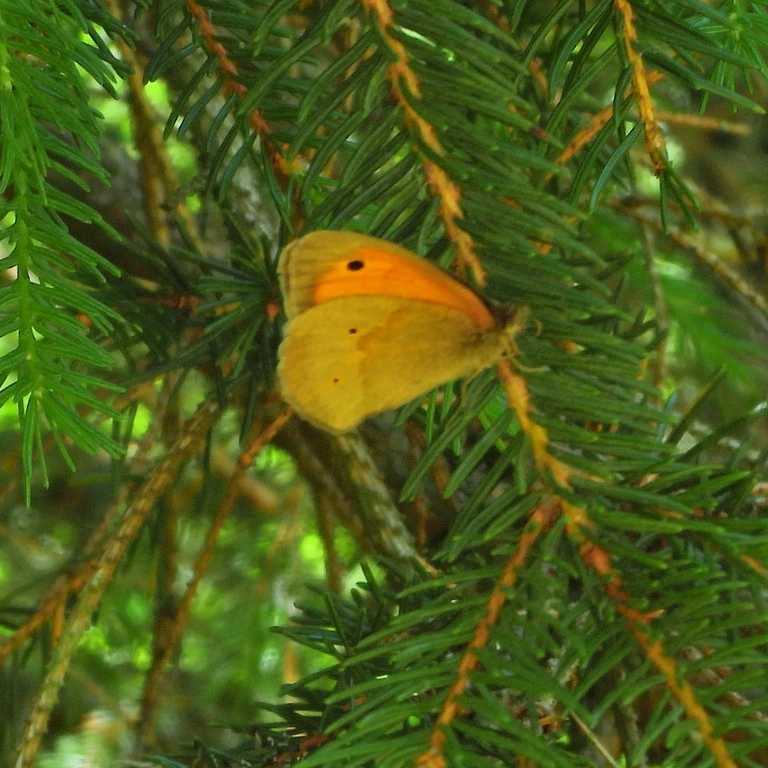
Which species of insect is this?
Maniola jurtina
